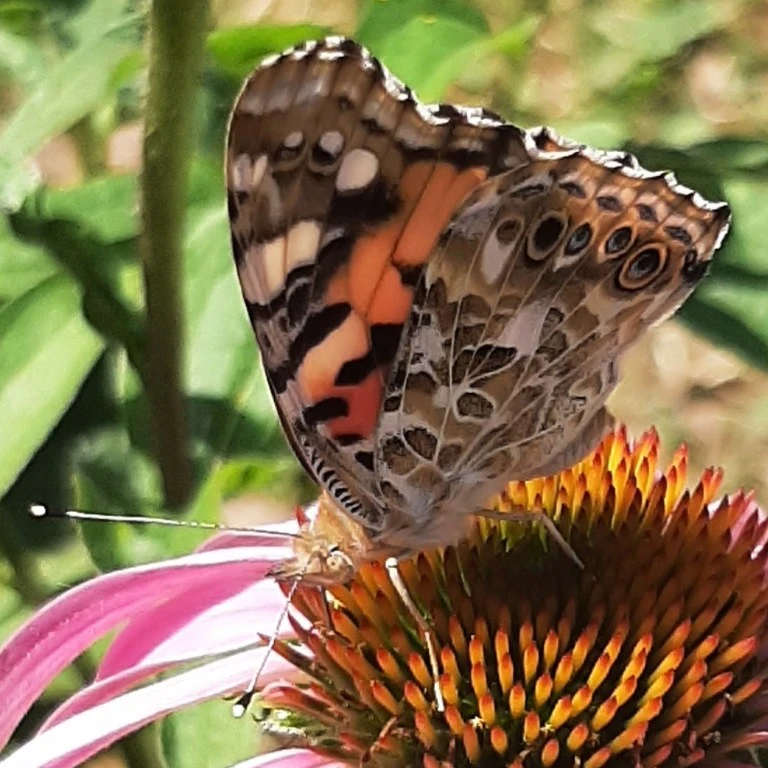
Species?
Vanessa cardui
